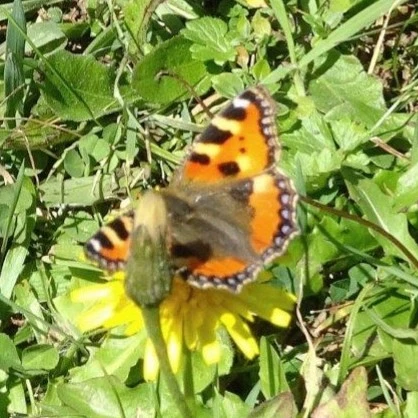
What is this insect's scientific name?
Aglais urticae
